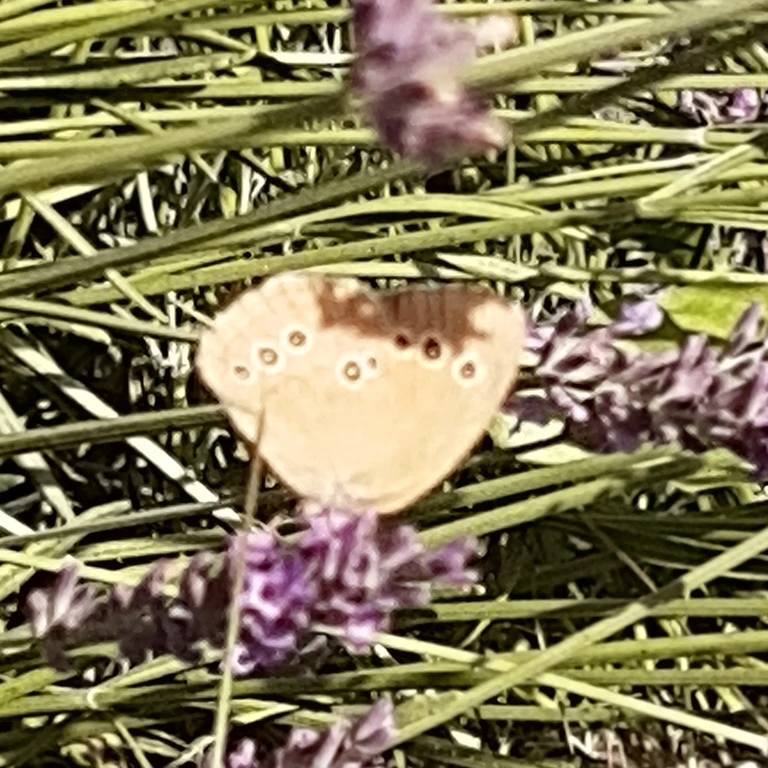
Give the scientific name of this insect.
Aphantopus hyperantus
